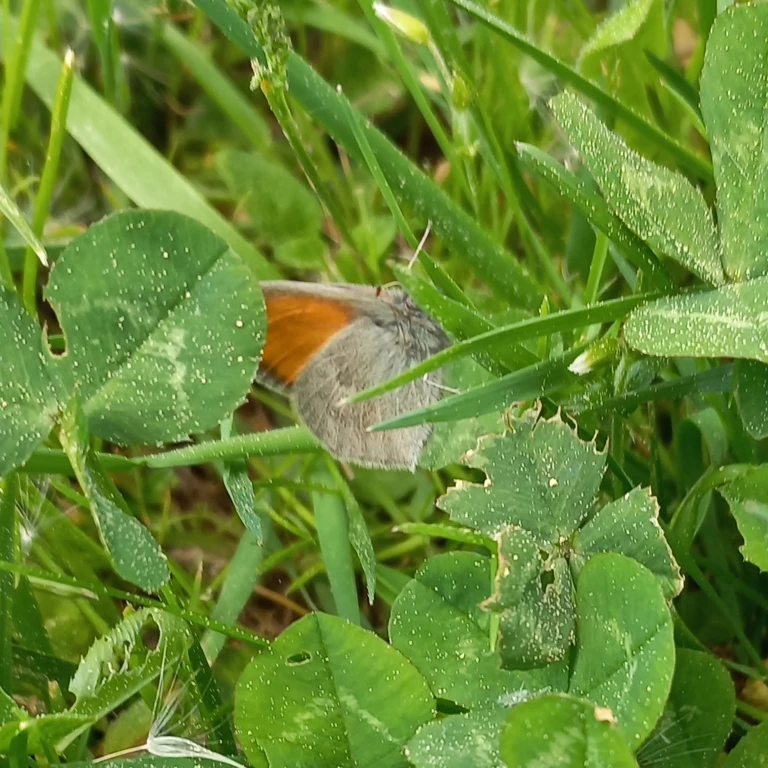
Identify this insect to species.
Coenonympha pamphilus
